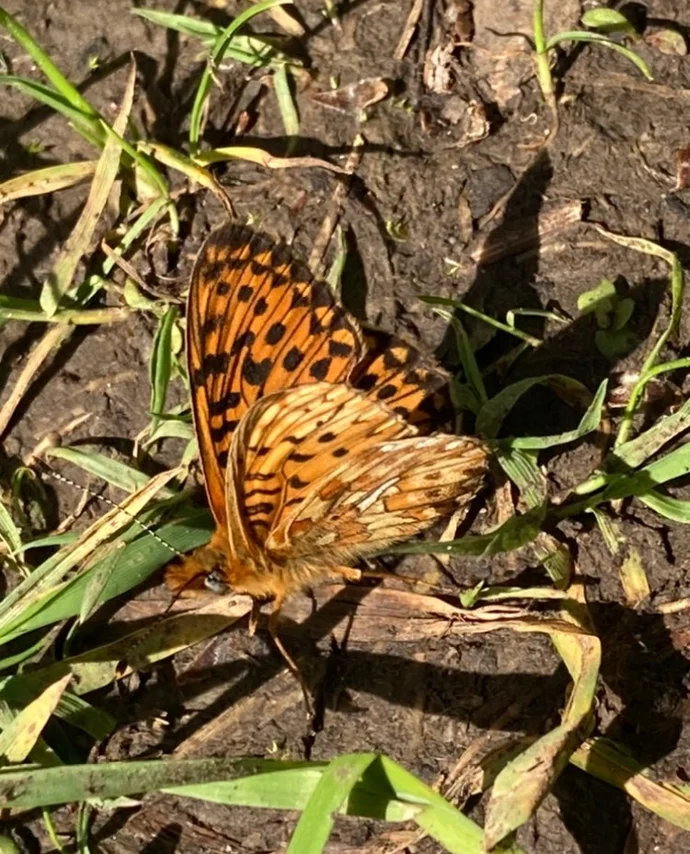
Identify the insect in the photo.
Boloria euphrosyne (also Clossiana euphrosyne)
